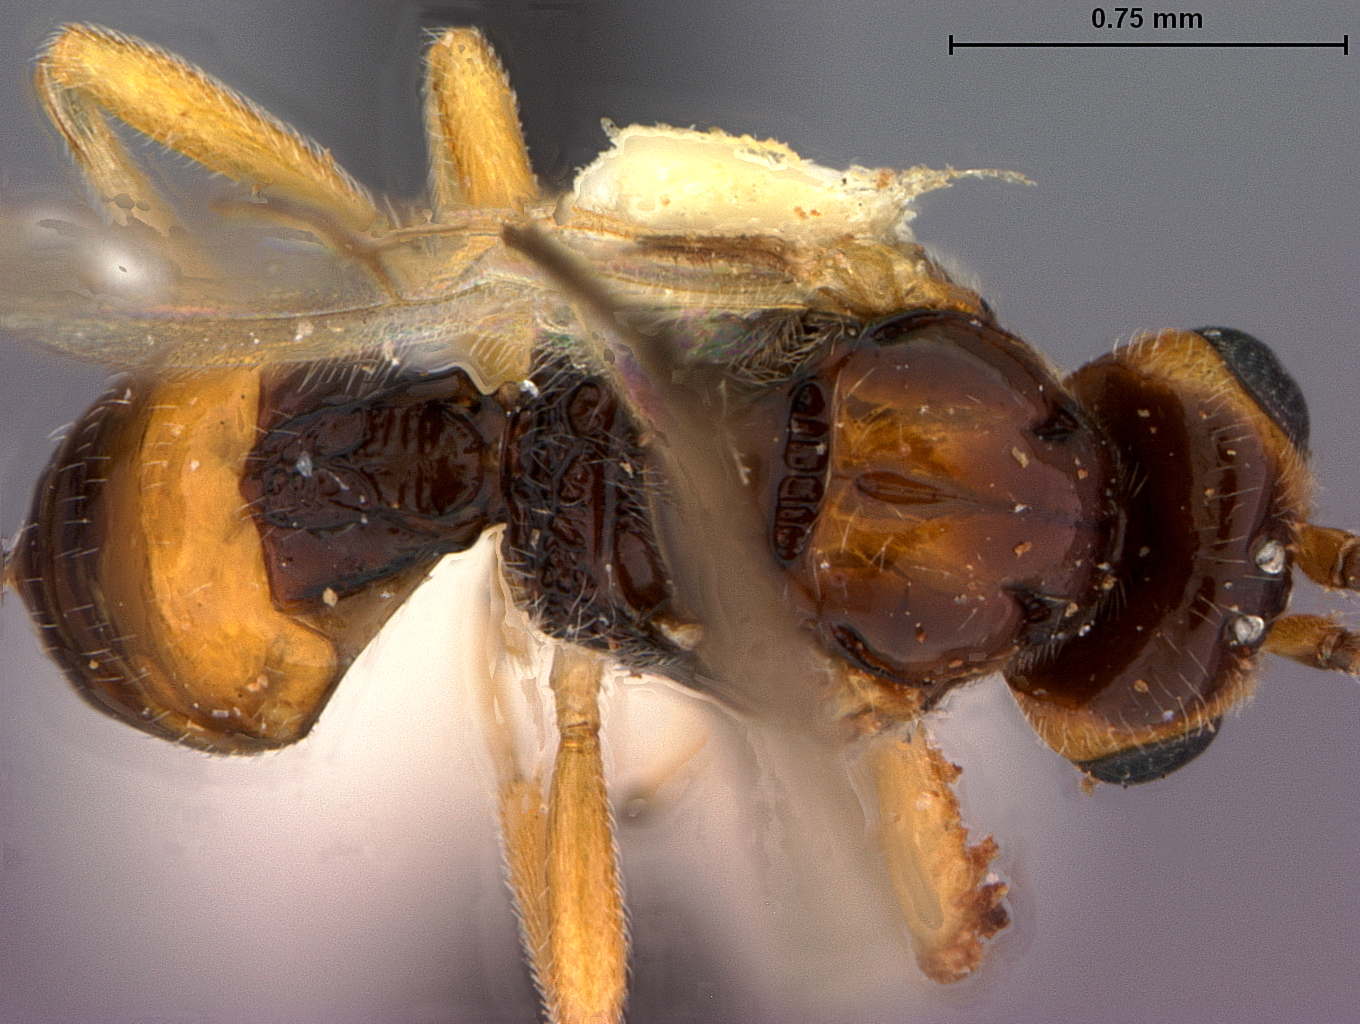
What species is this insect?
Opius tabellariae
